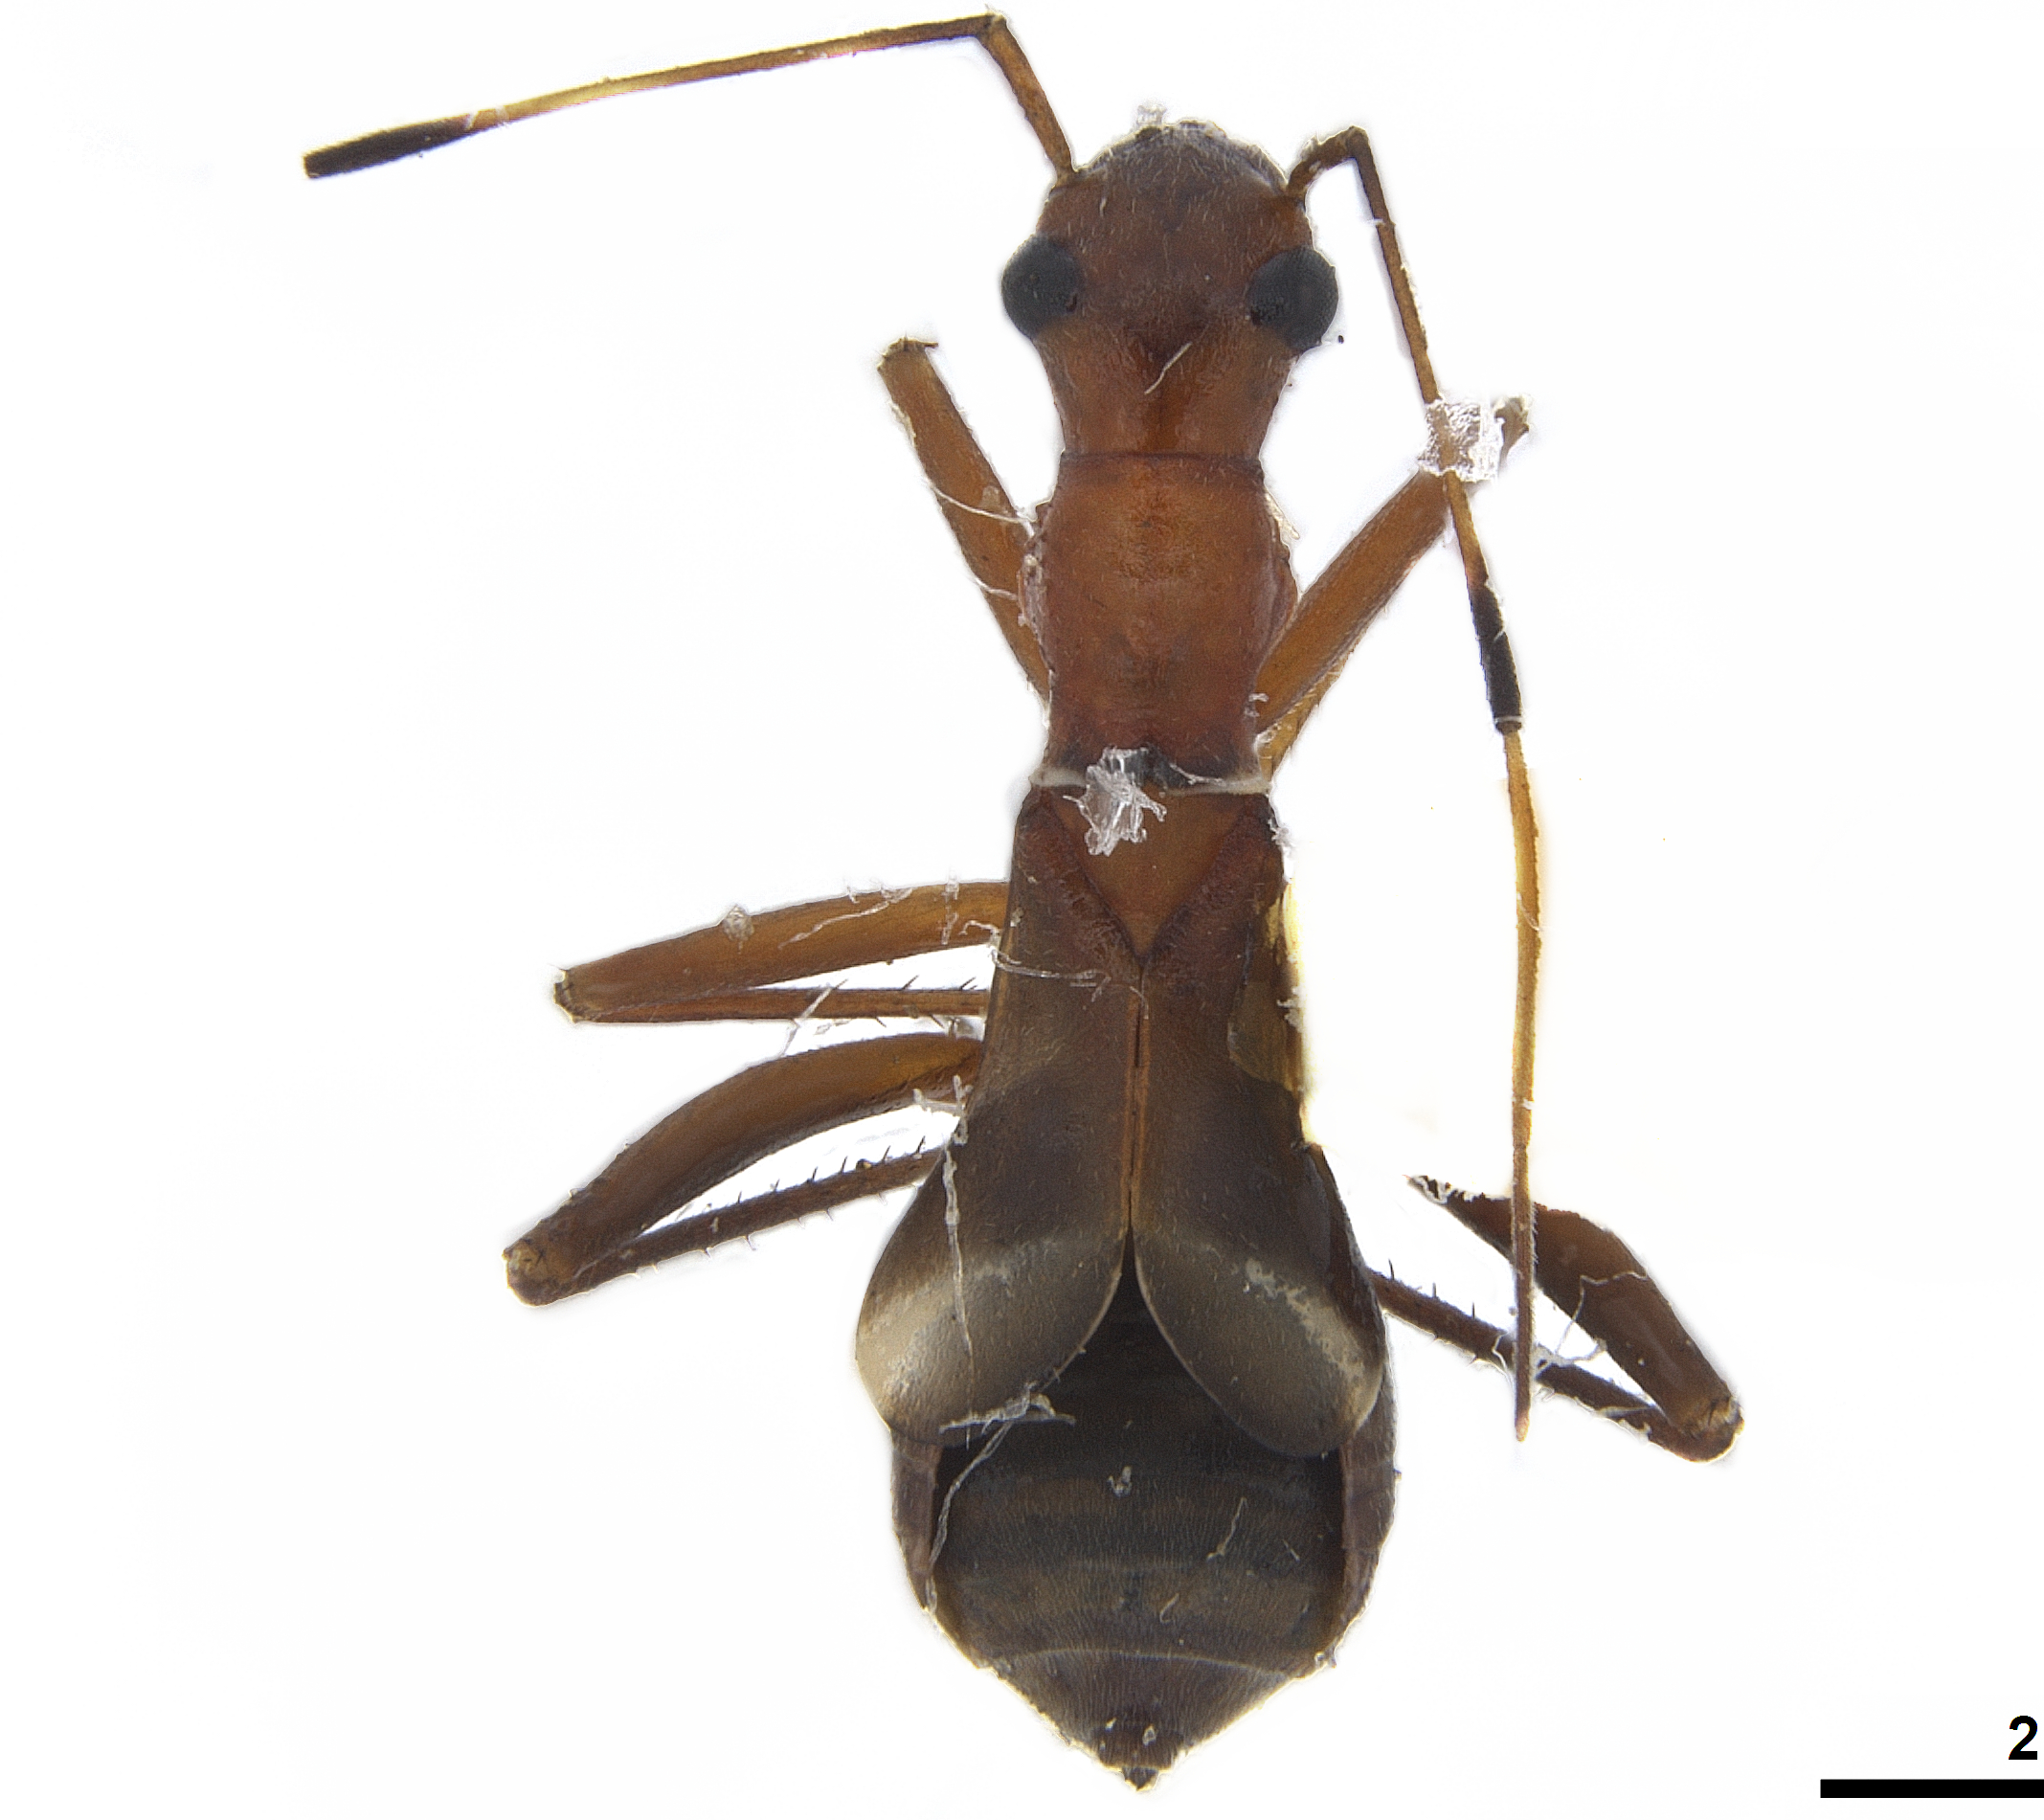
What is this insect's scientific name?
Dacerla mediospinosa
